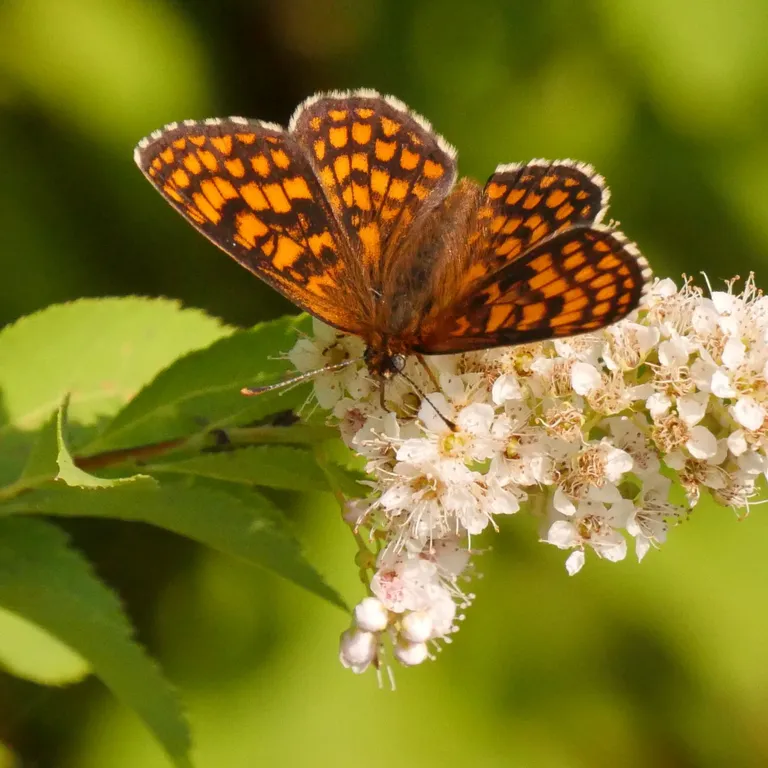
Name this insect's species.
Melitaea athalia
